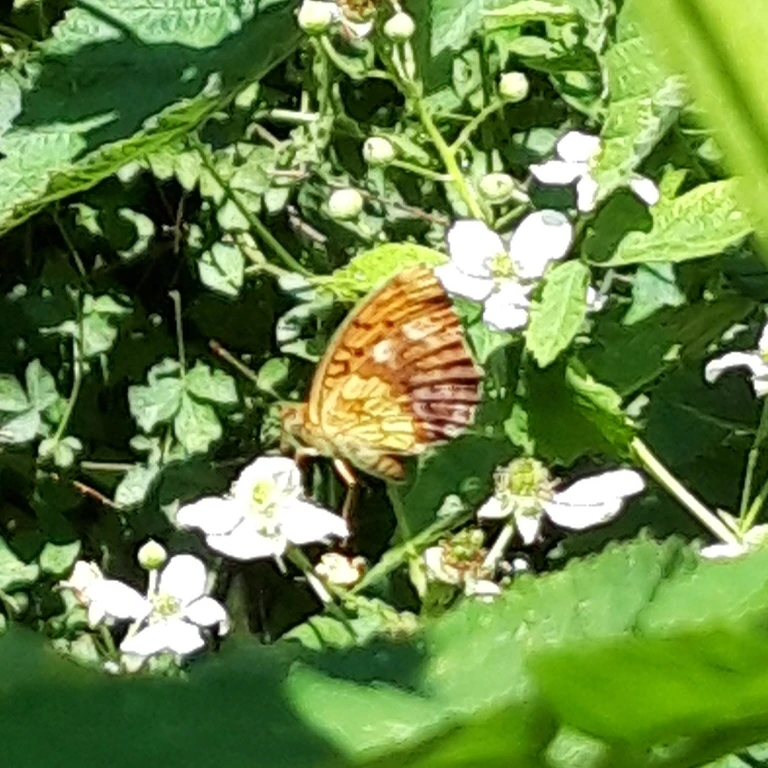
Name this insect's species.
Brenthis daphne
